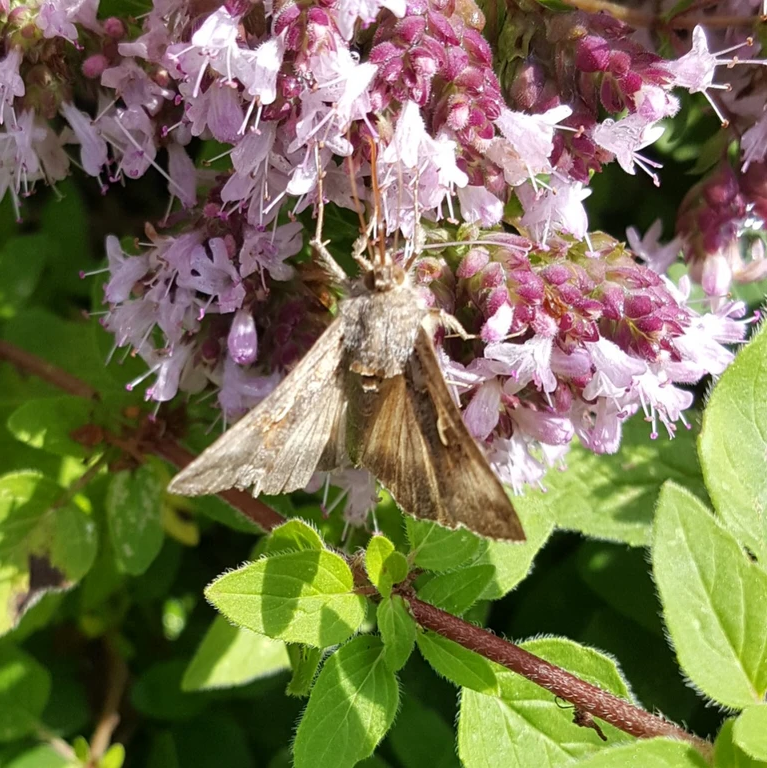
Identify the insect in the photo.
Autographa gamma
